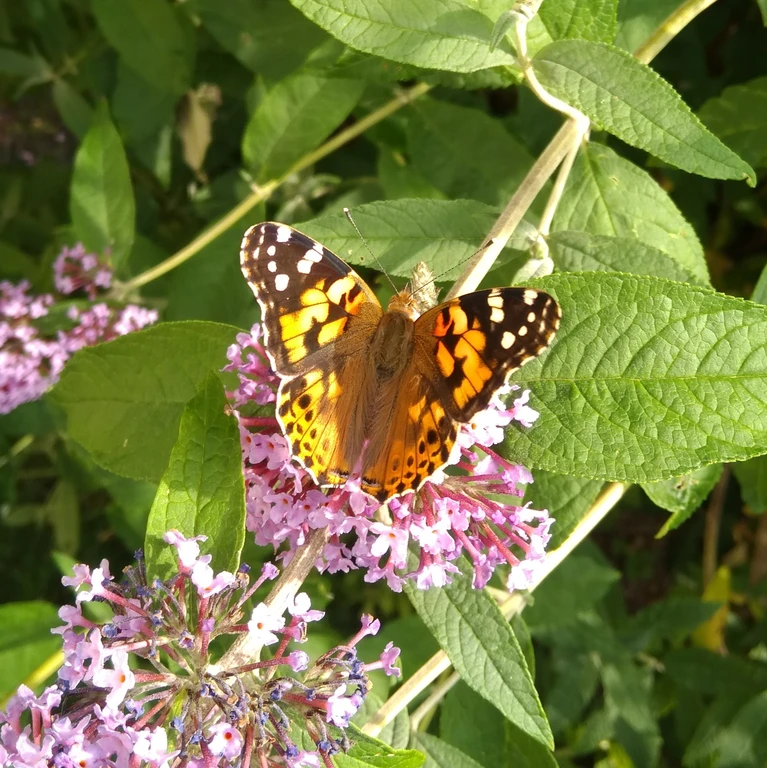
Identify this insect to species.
Vanessa cardui
